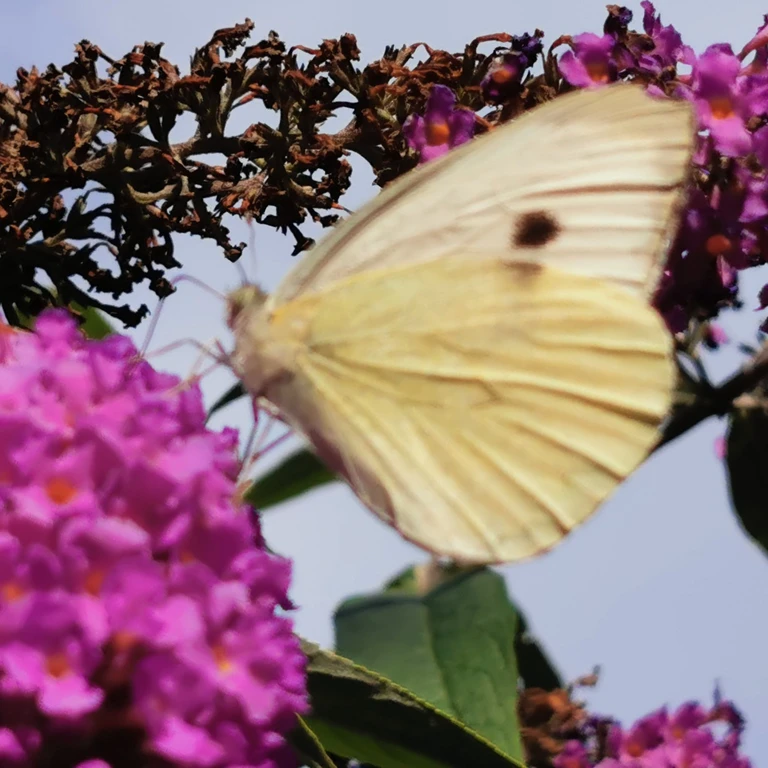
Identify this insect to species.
Pieris brassicae
